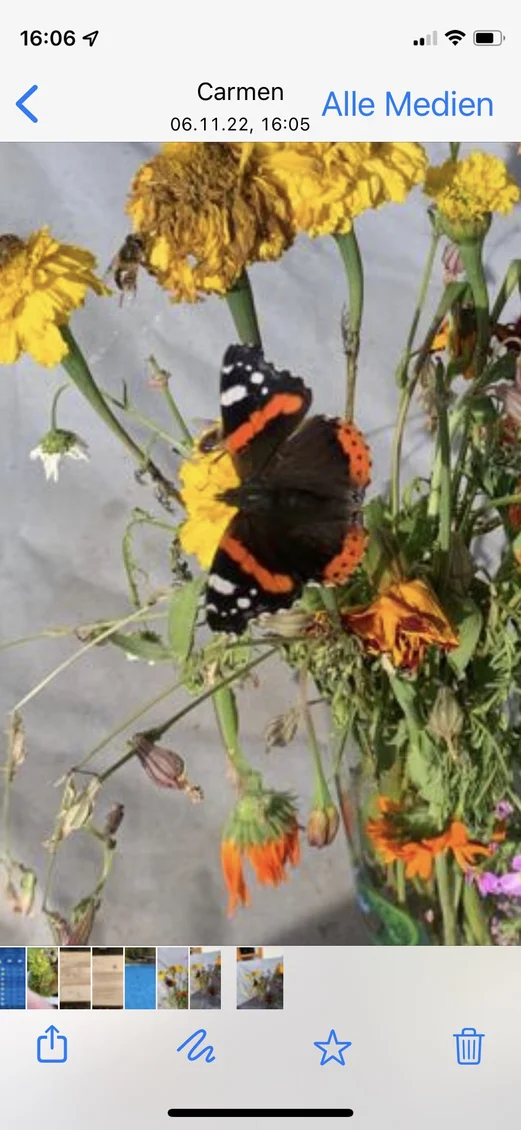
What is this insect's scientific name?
Vanessa atalanta
